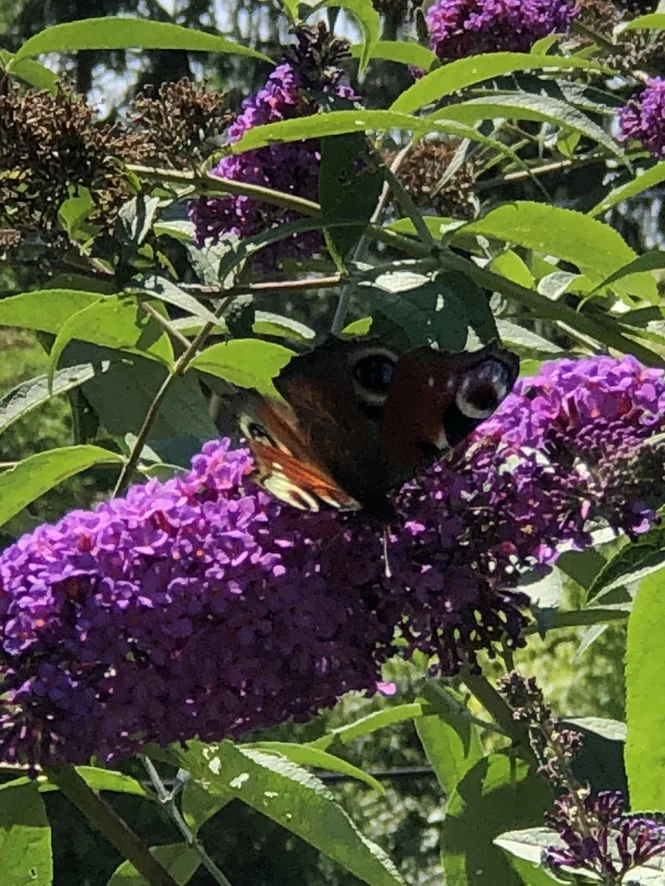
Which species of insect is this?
Aglais io
